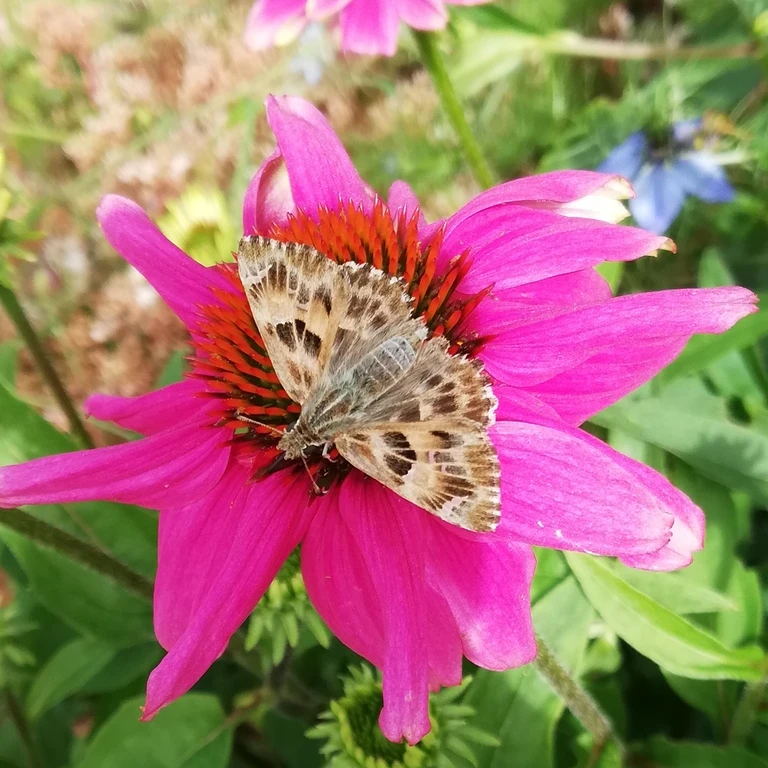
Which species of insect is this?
Carcharodus alceae
